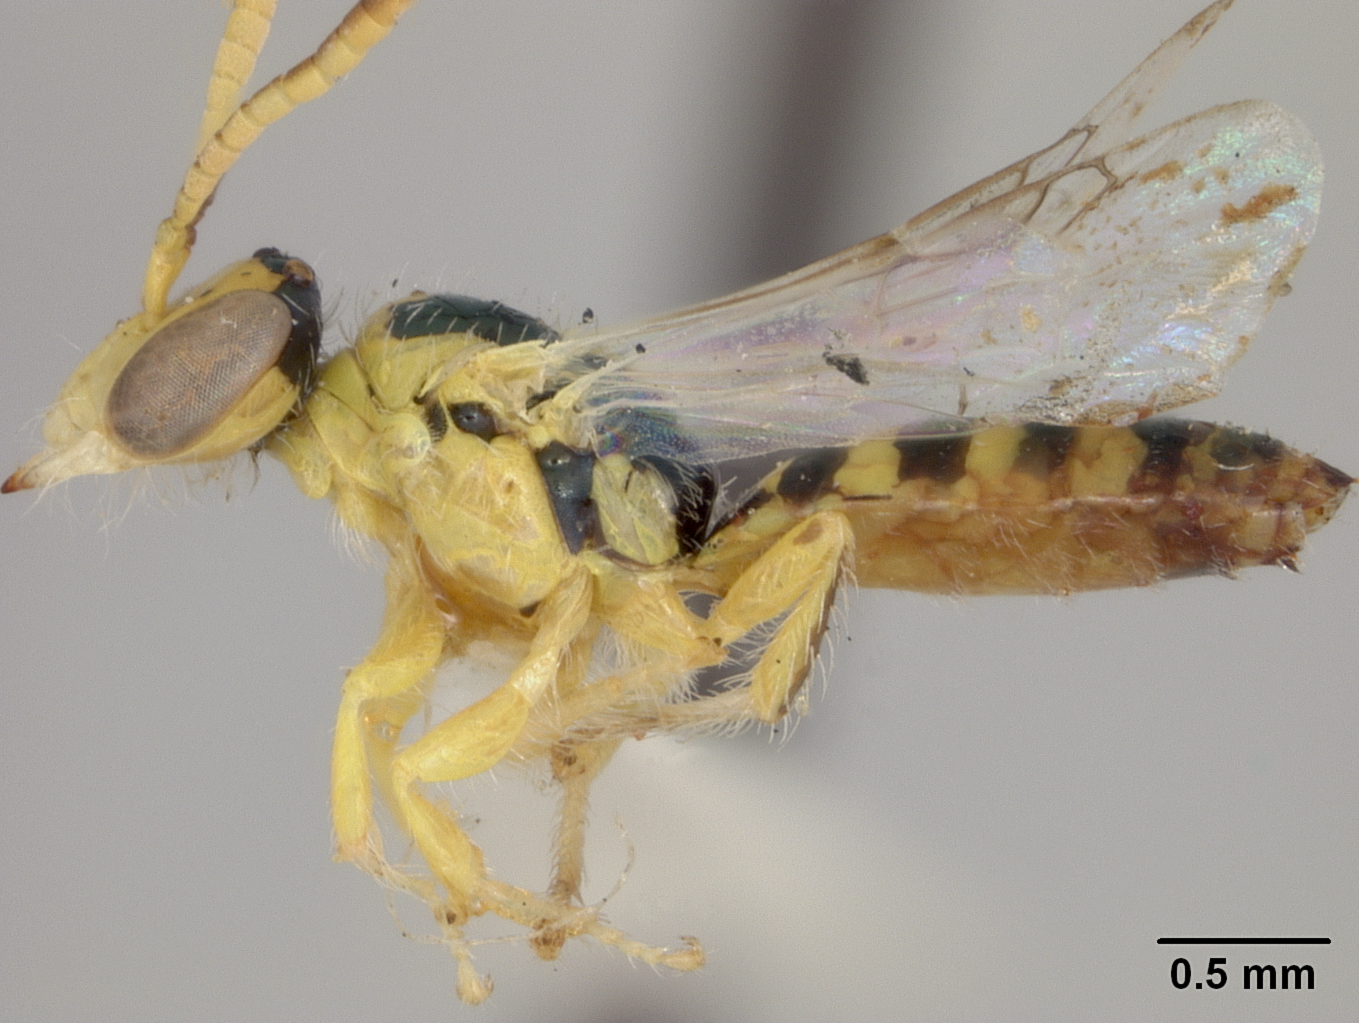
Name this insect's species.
Perdita flavifrons
